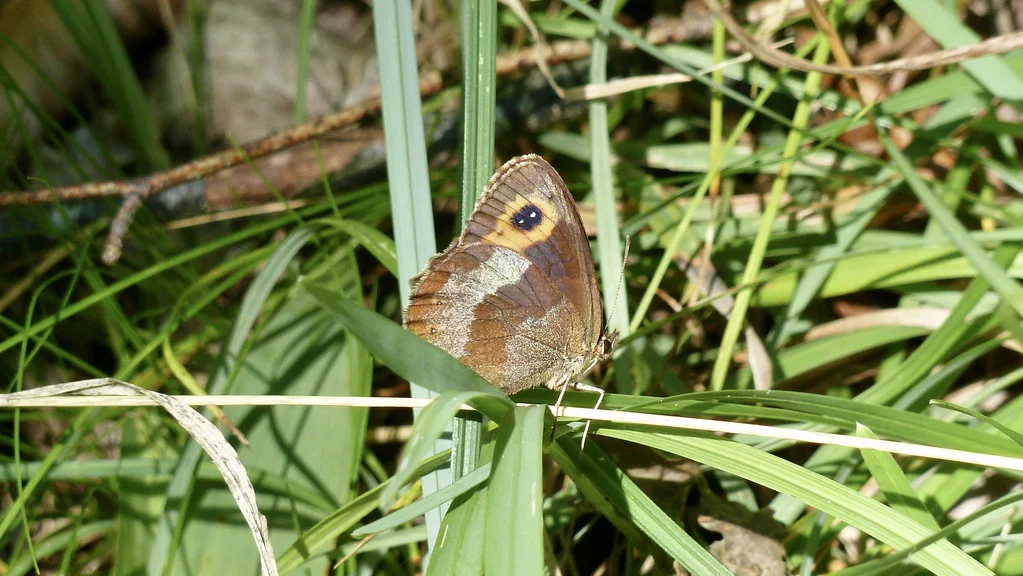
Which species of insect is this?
Erebia aethiops
